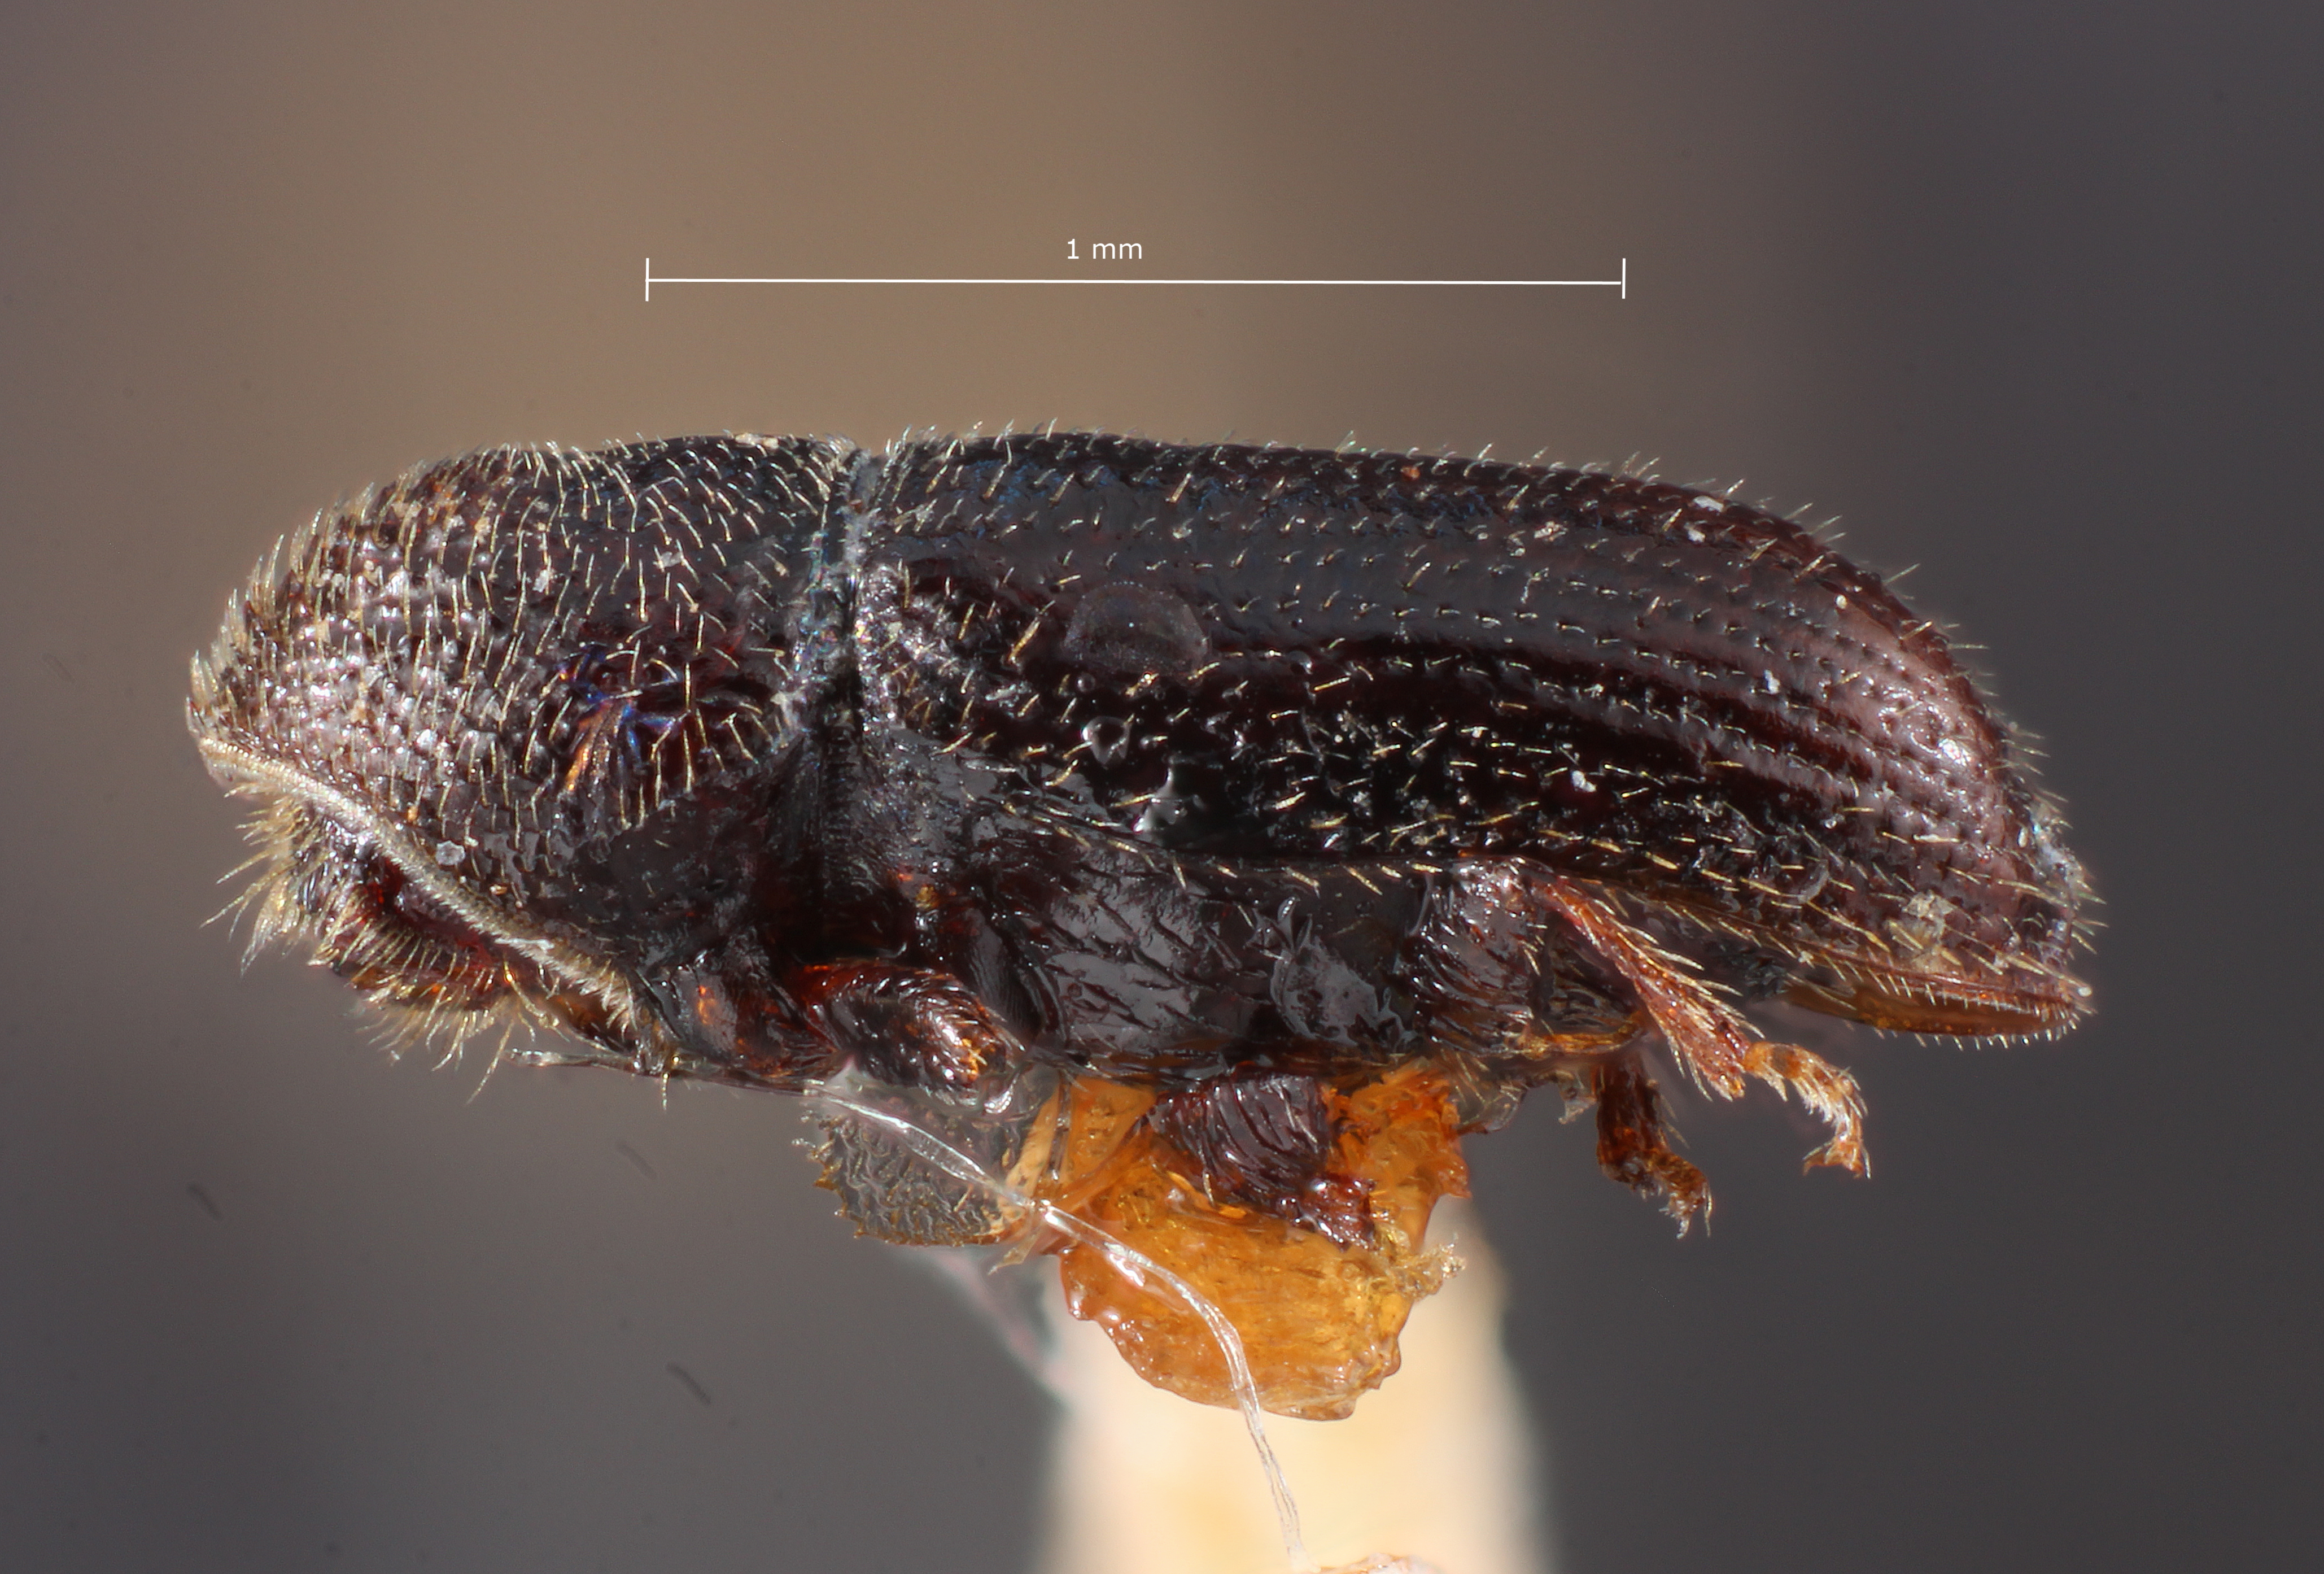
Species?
Pityophthorus fuscus
